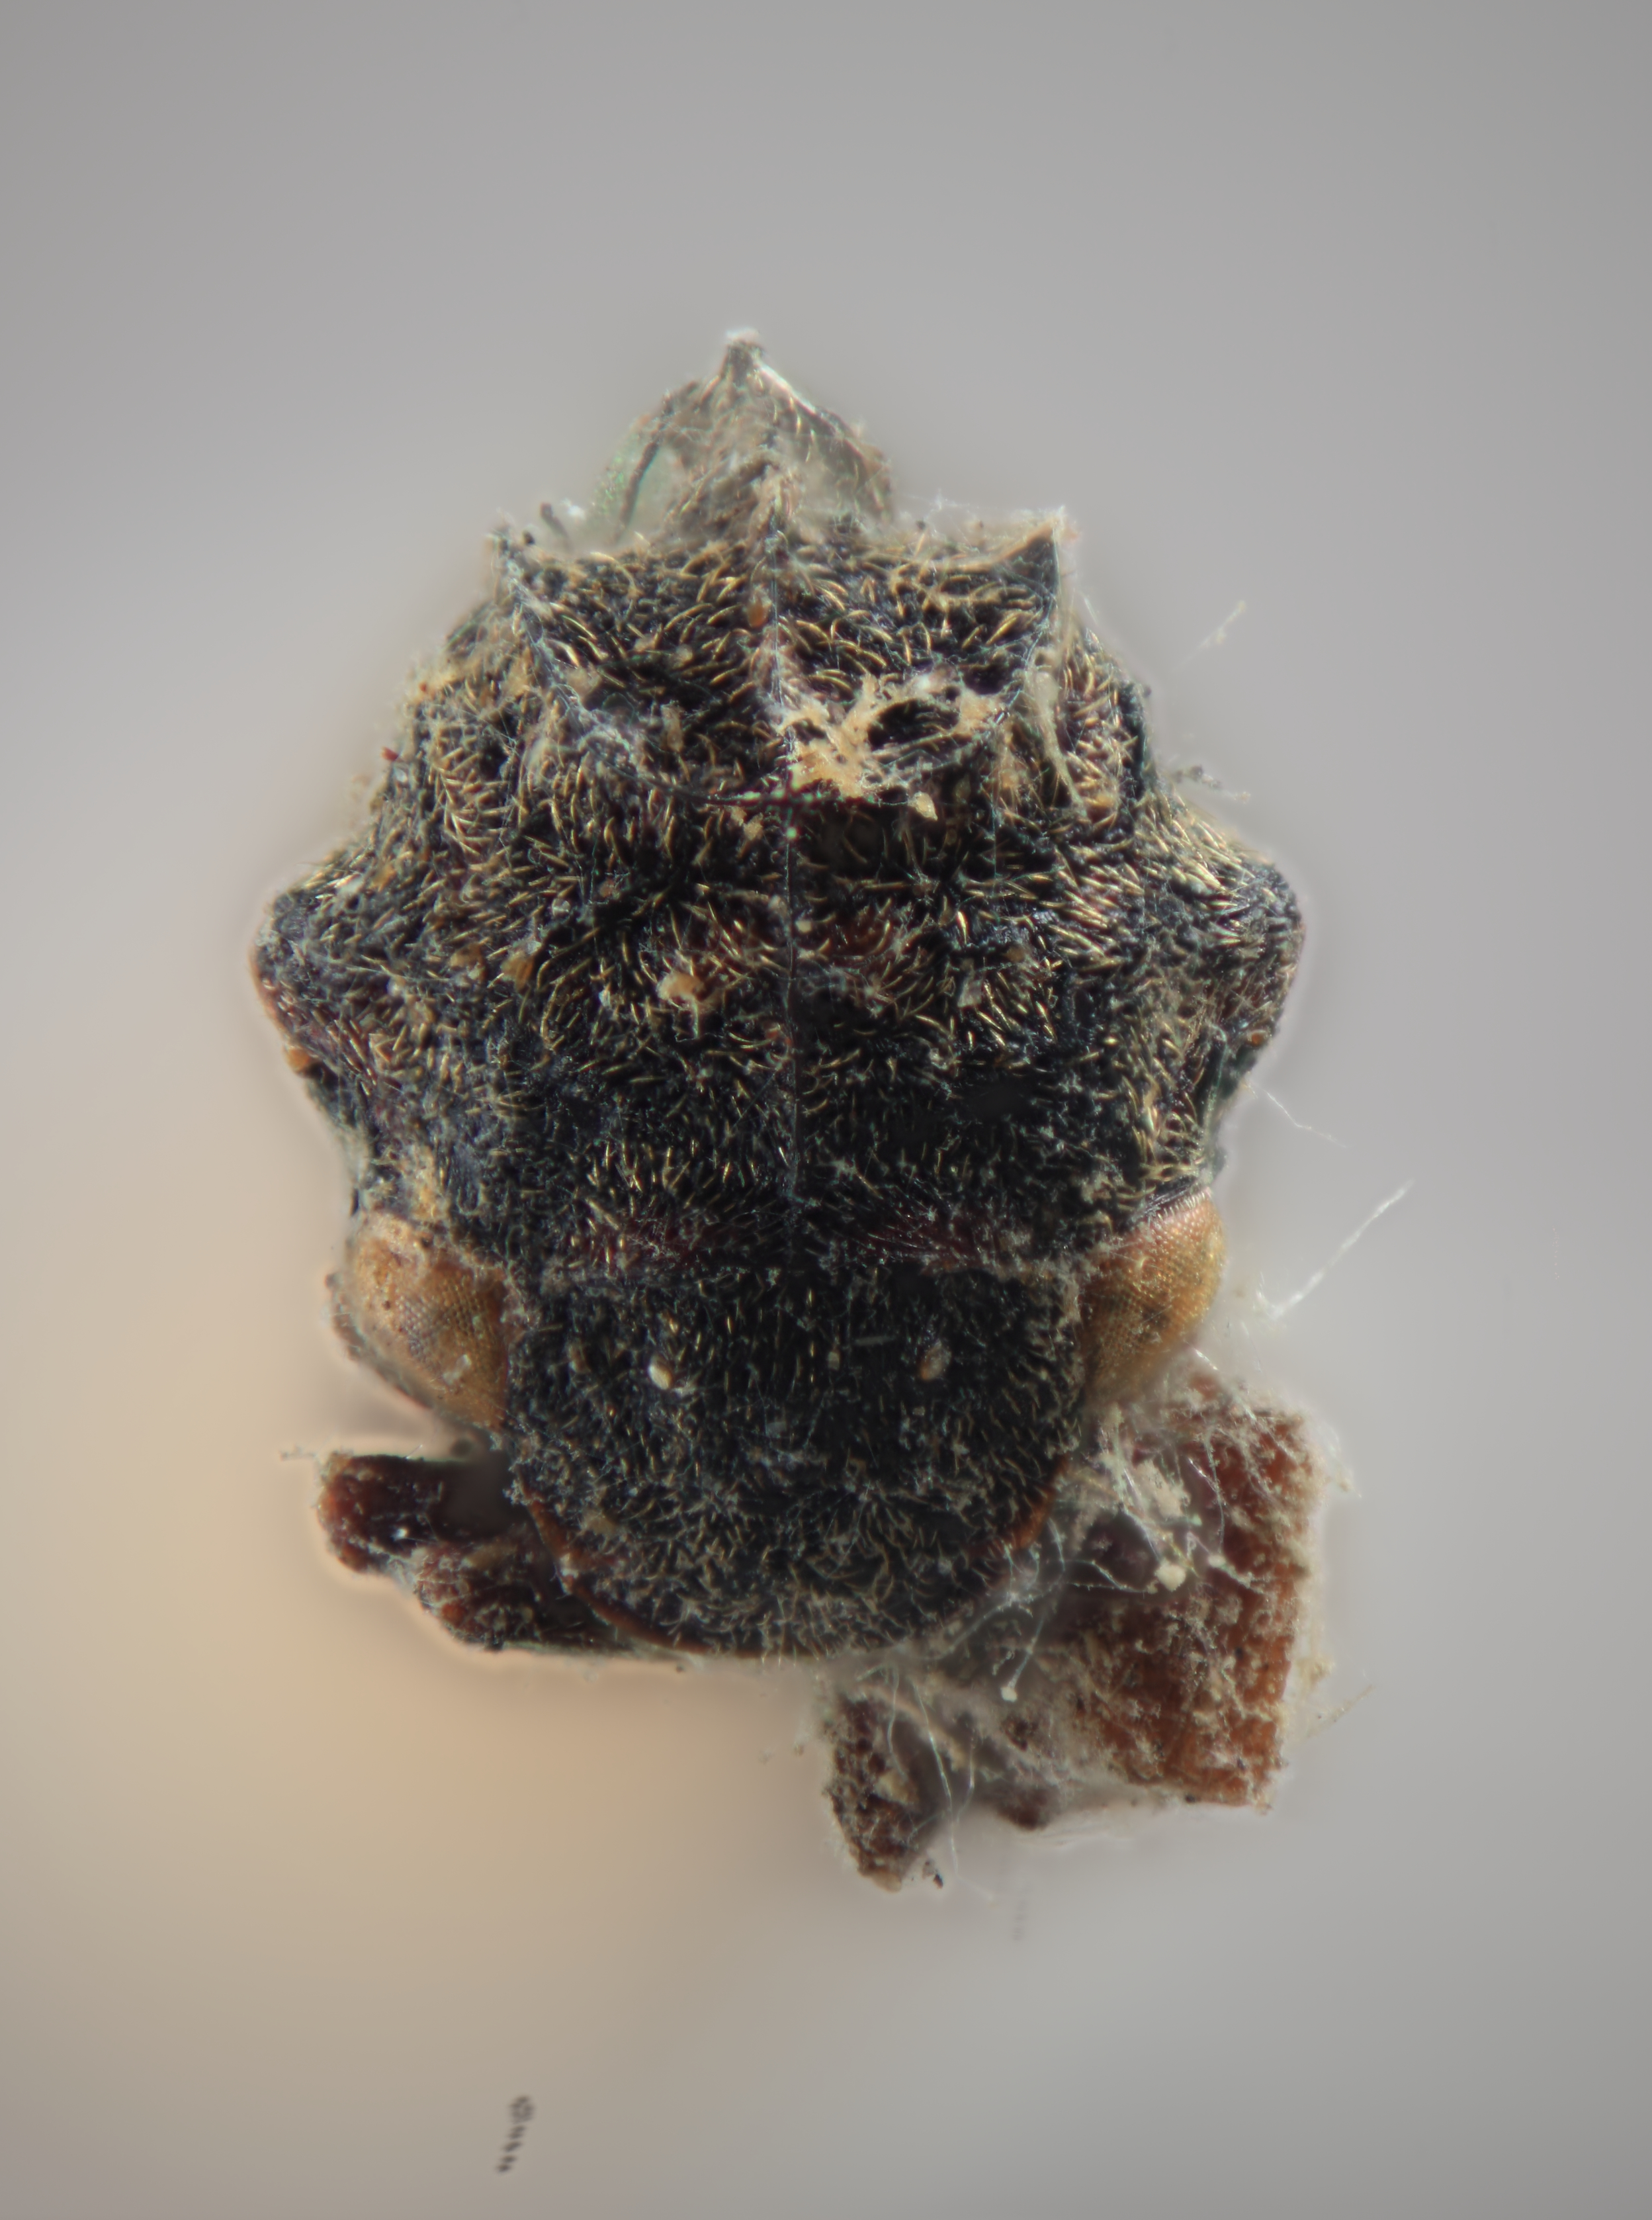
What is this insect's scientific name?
Tylopelta americana
